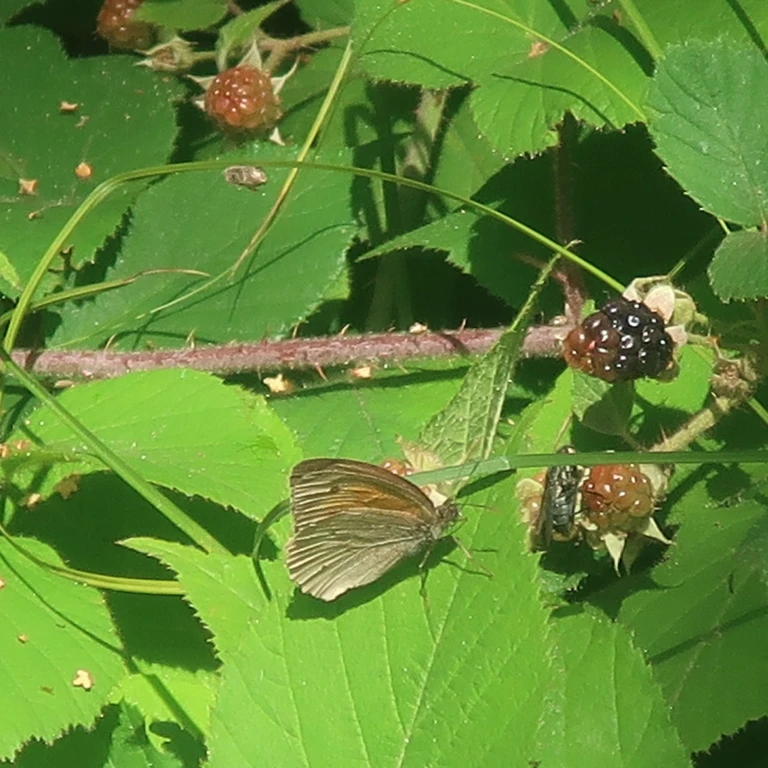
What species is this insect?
Maniola jurtina
